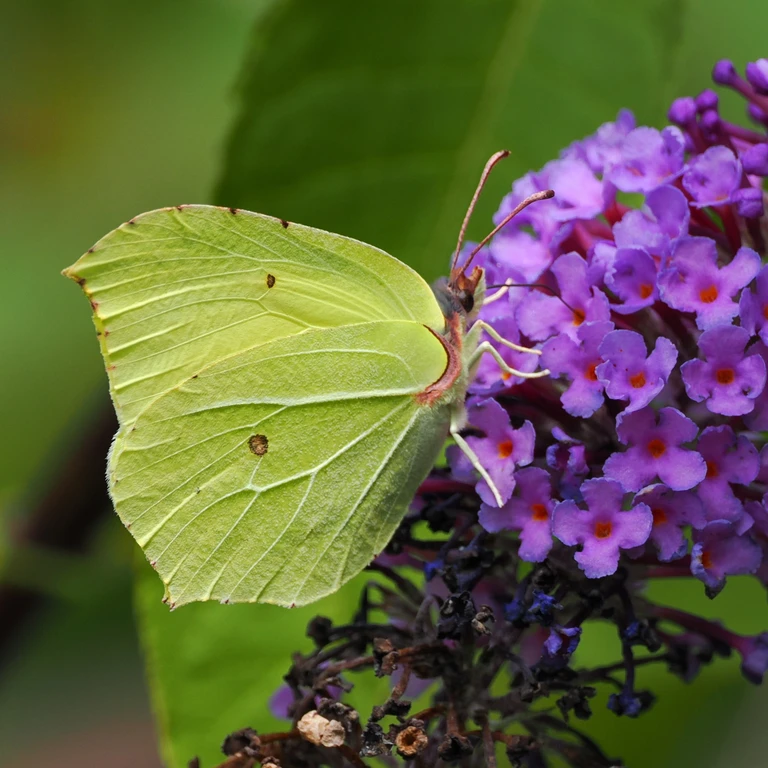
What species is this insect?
Gonepteryx rhamni
